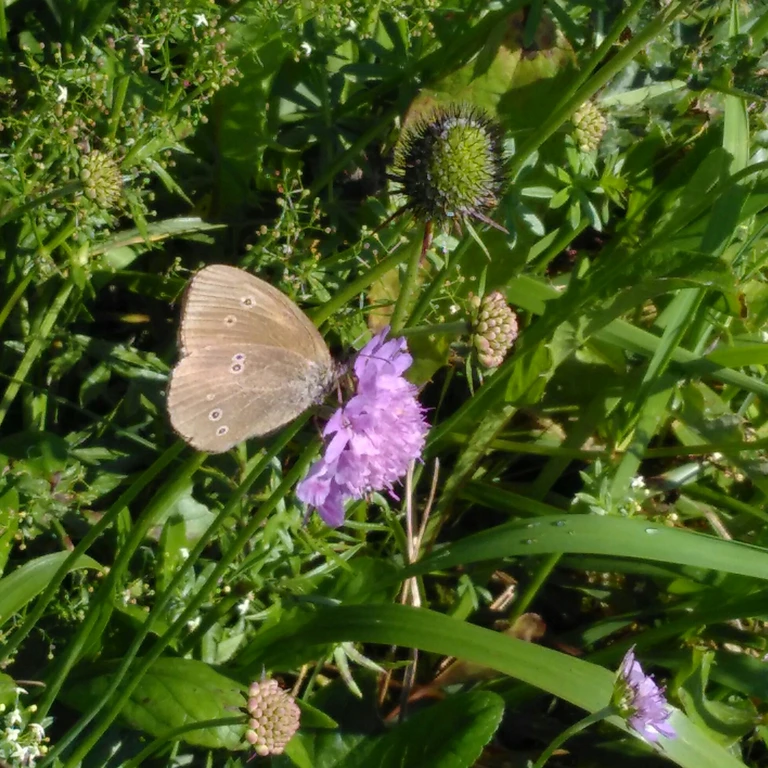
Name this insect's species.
Aphantopus hyperantus
